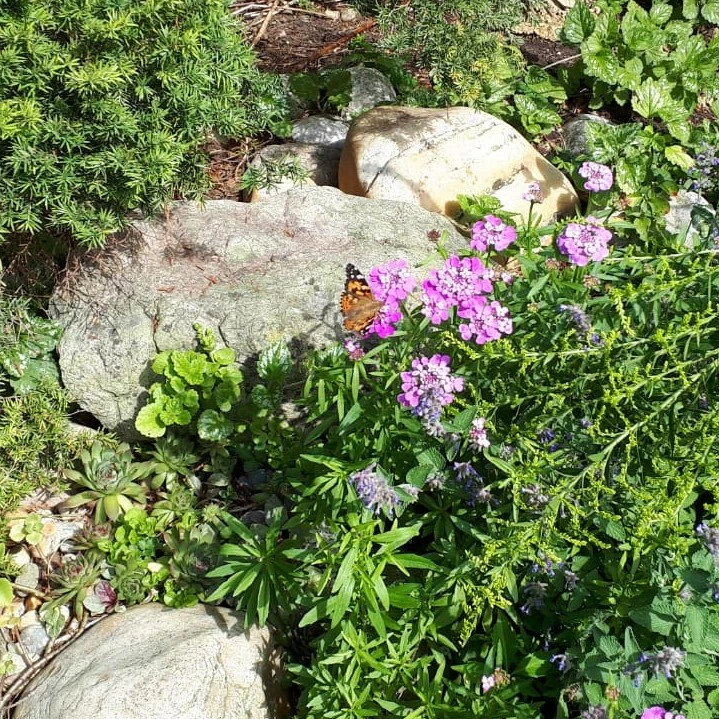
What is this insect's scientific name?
Vanessa cardui
